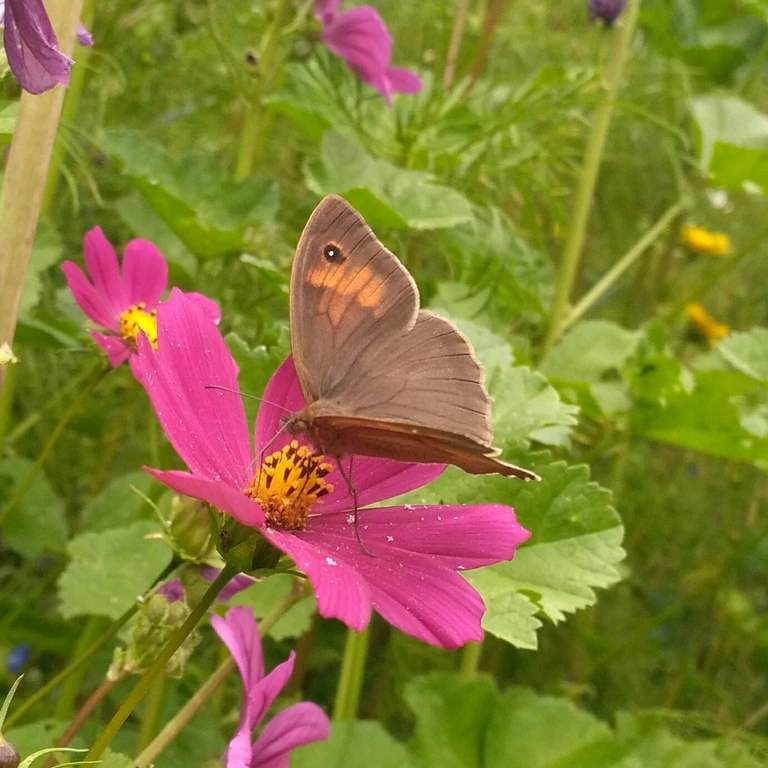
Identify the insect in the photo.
Maniola jurtina
